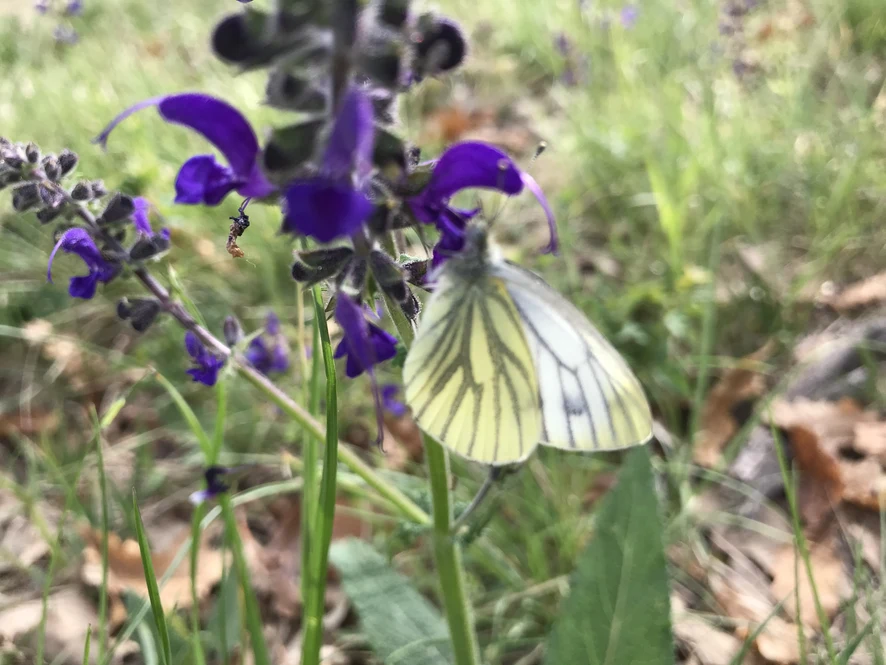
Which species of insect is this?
Pieris napi
